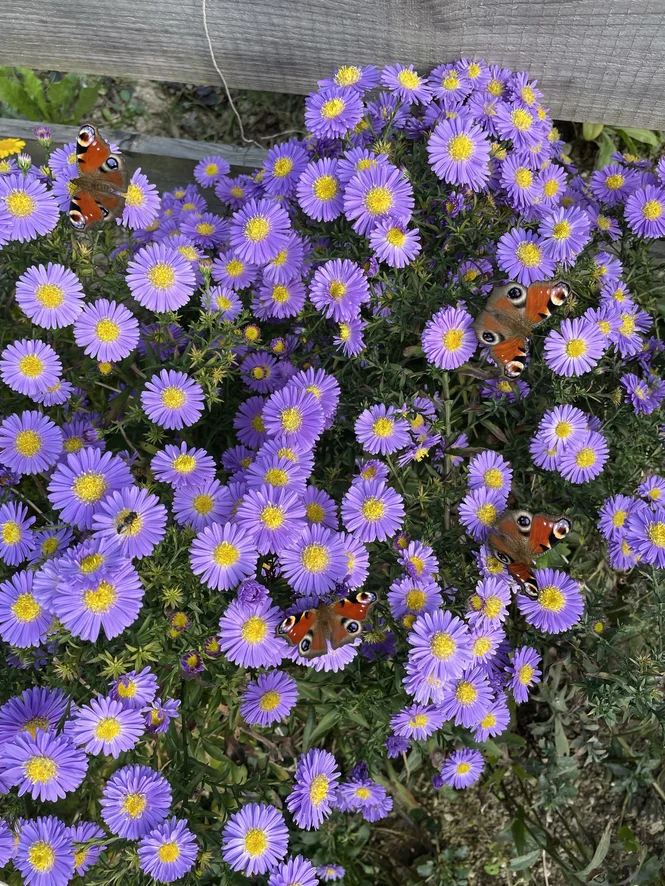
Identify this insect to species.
Aglais io
